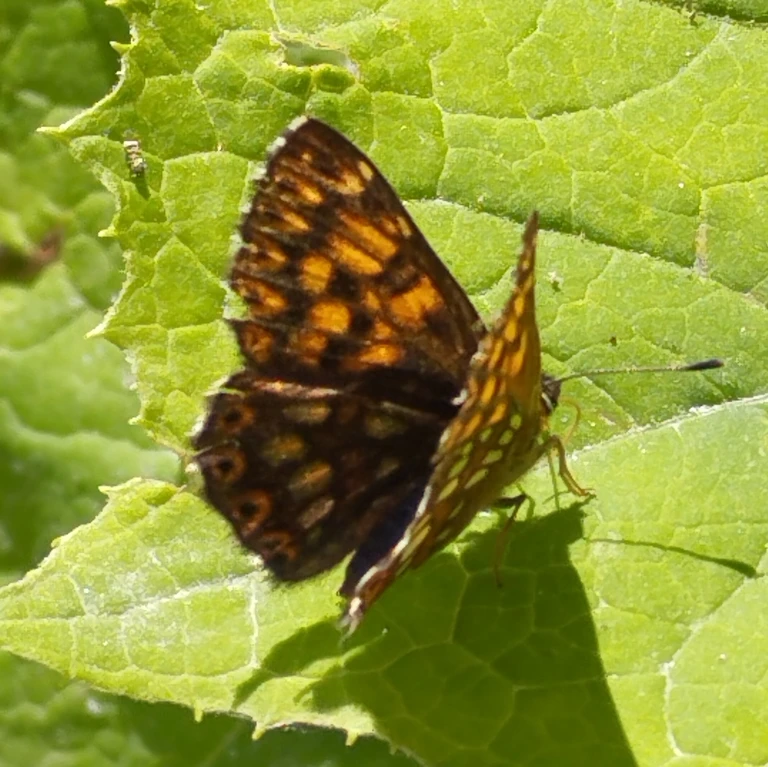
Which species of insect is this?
Hamearis lucina
